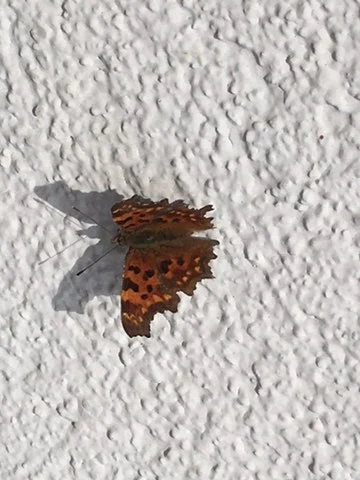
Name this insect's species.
Polygonia c-album
